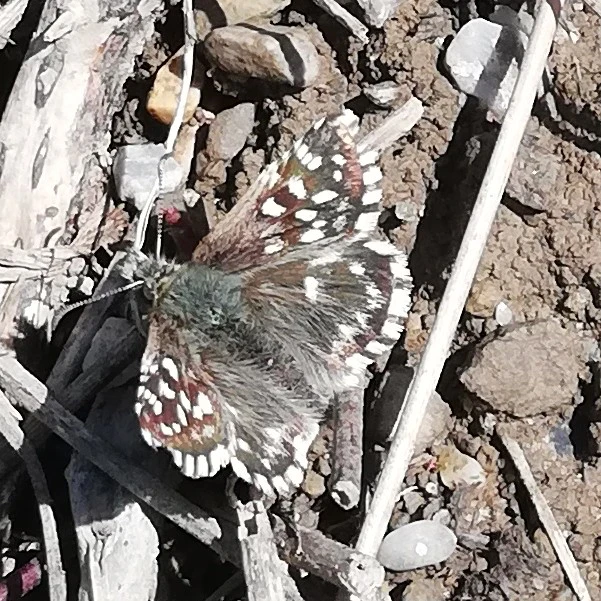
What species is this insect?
Pyrgus malvae
